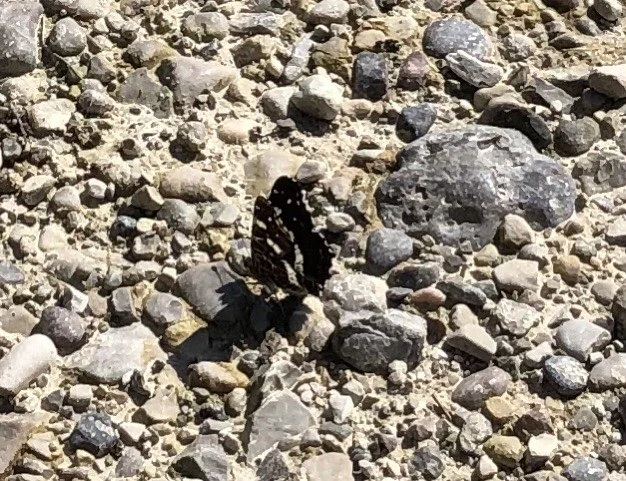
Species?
Araschnia levana
